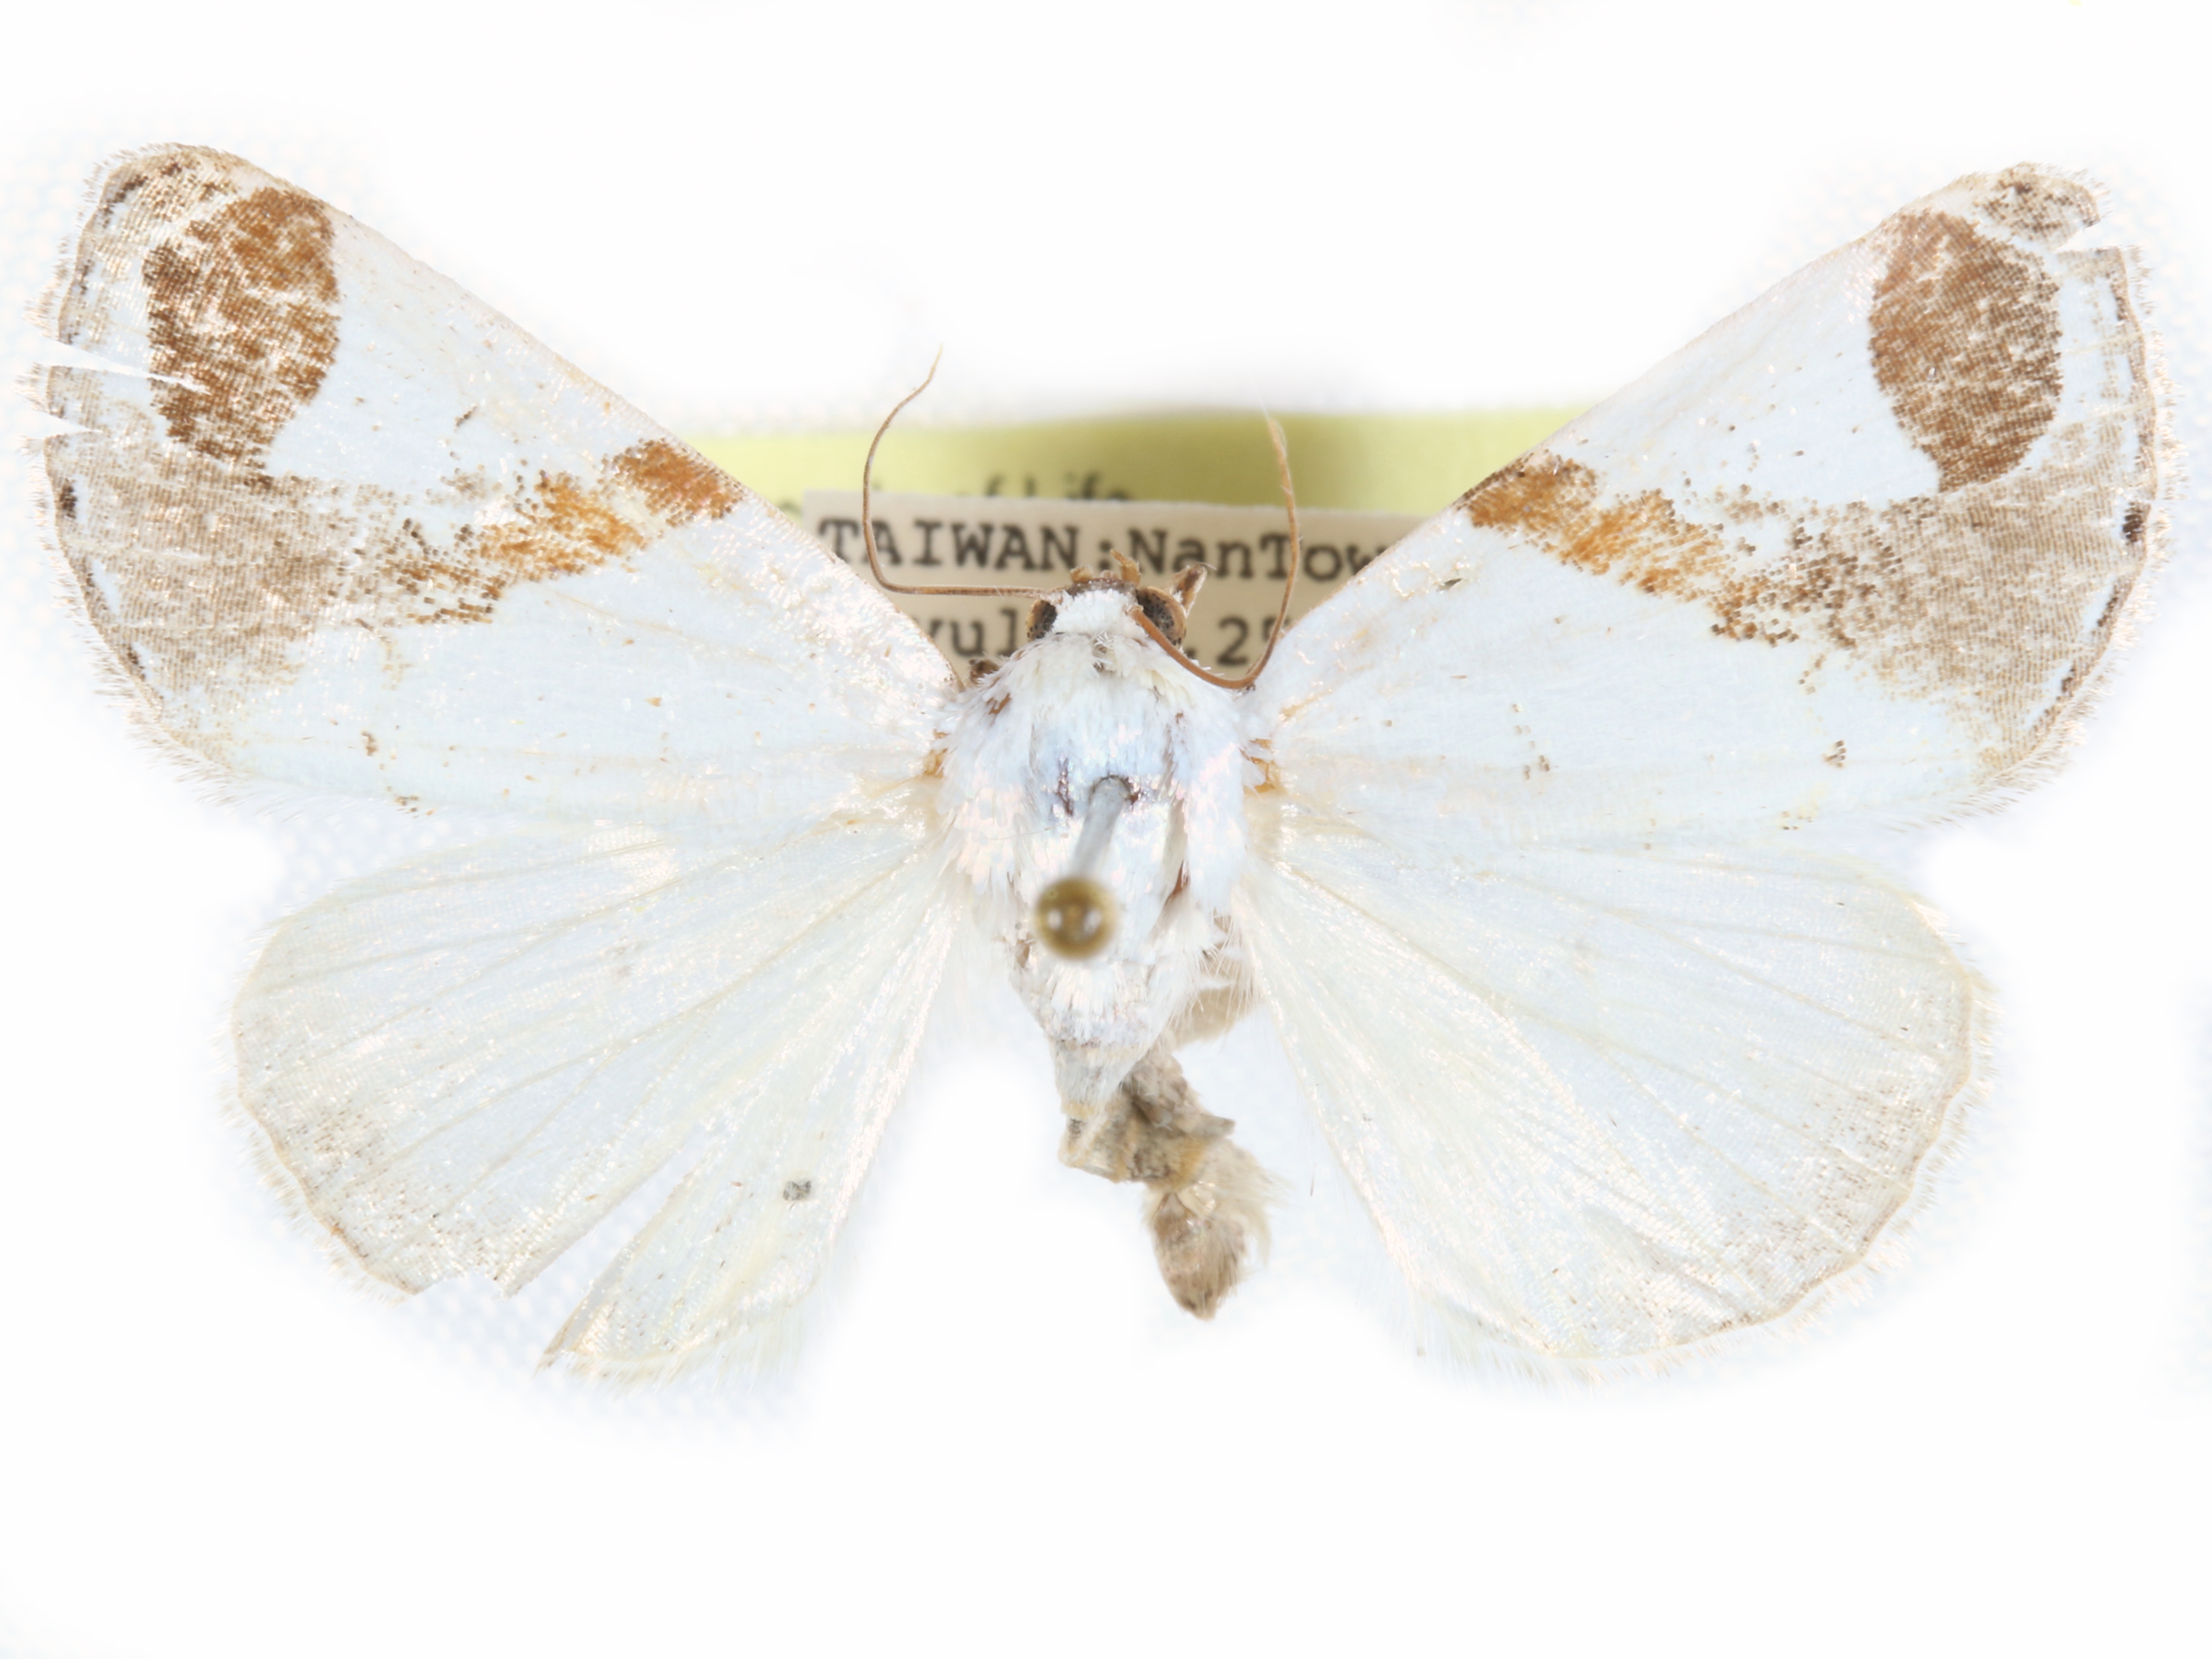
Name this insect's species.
Sphragifera biplagiata
